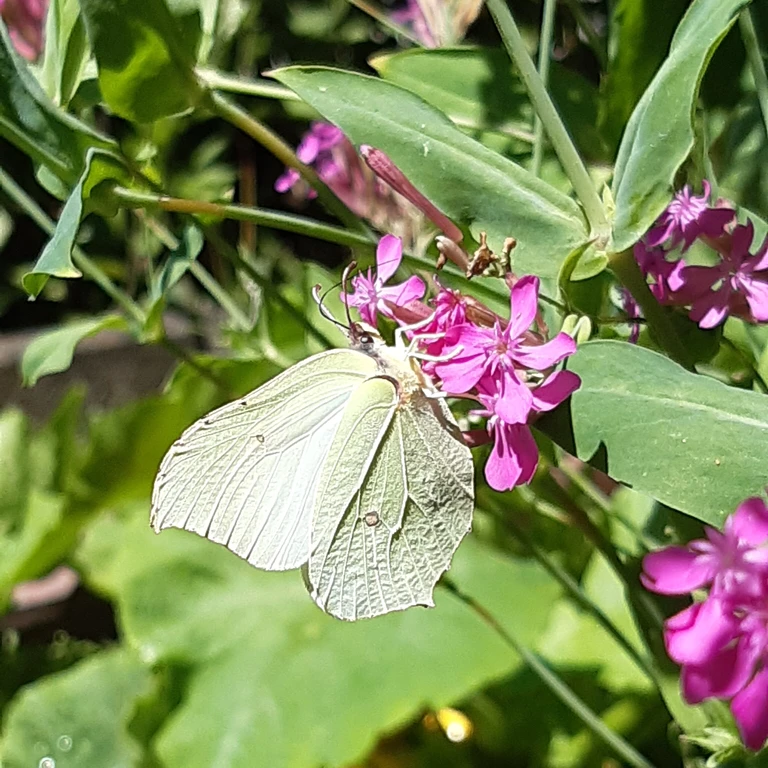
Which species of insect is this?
Gonepteryx rhamni
